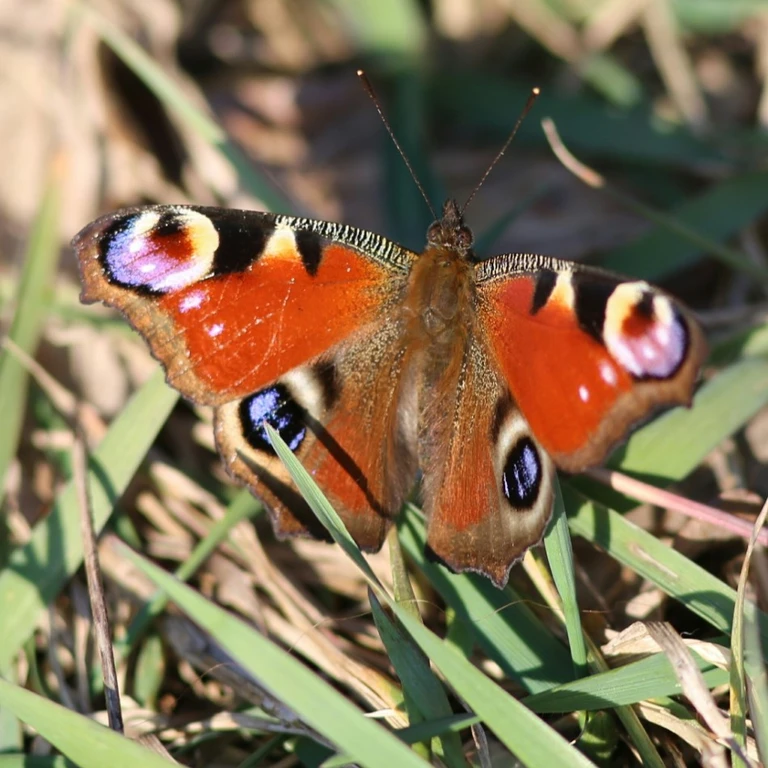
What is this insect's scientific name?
Aglais io
